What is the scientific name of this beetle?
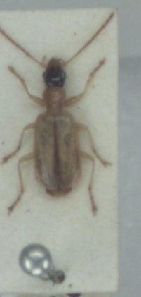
Demetrias atricapillus
